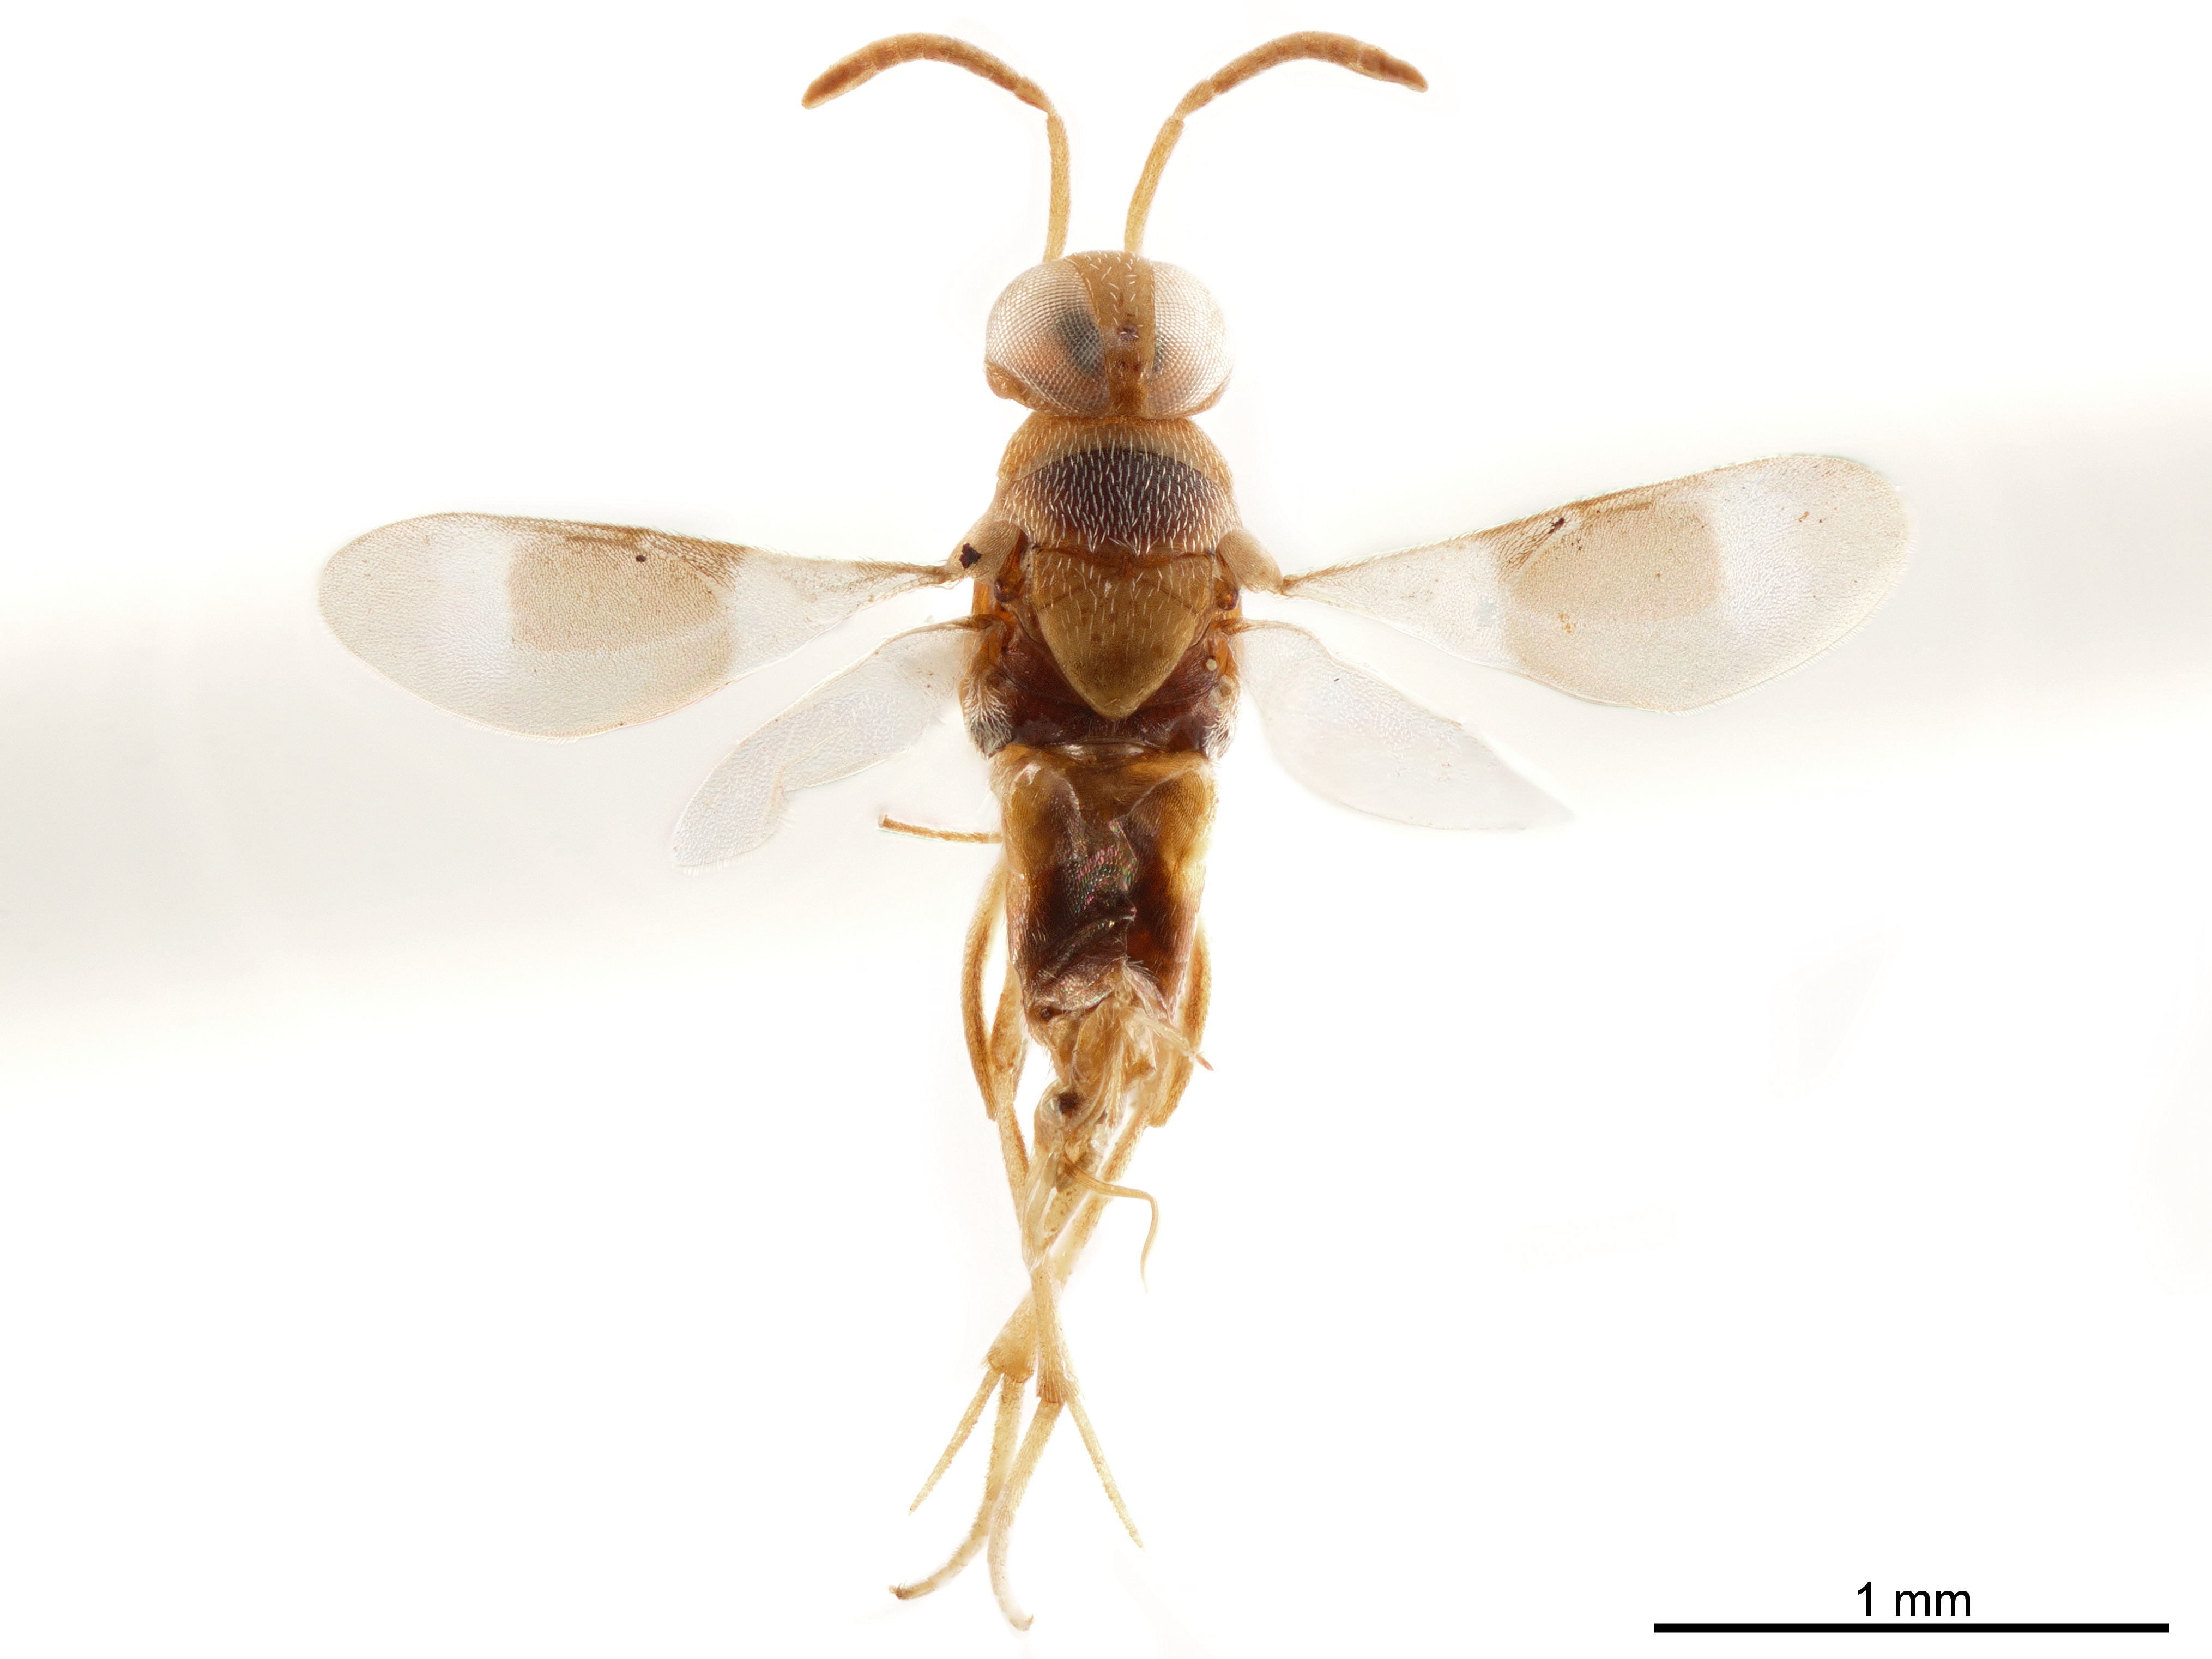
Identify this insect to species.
Homalotylus indicus
